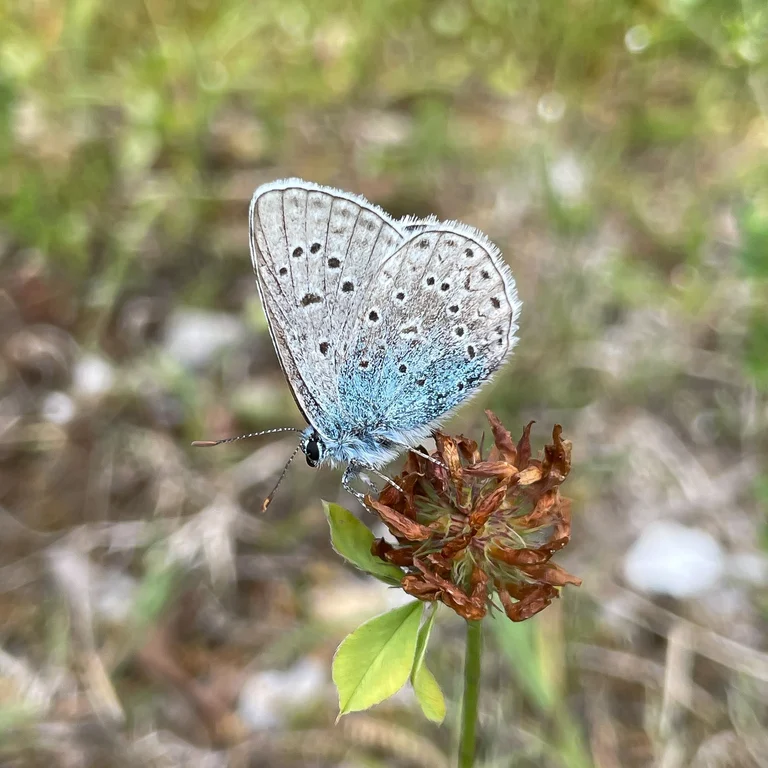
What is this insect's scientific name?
Polyommatus icarus
